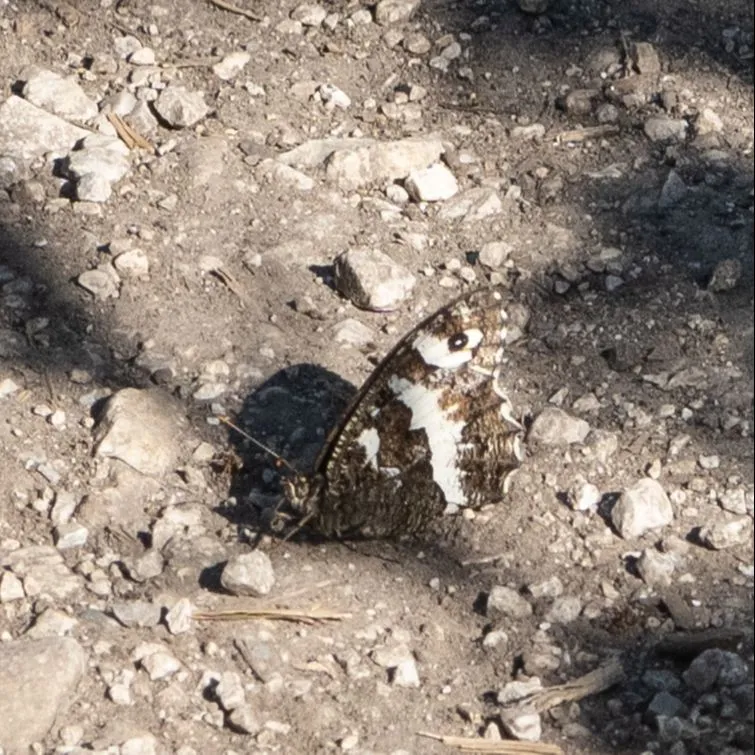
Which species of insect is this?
Brintesia circe
